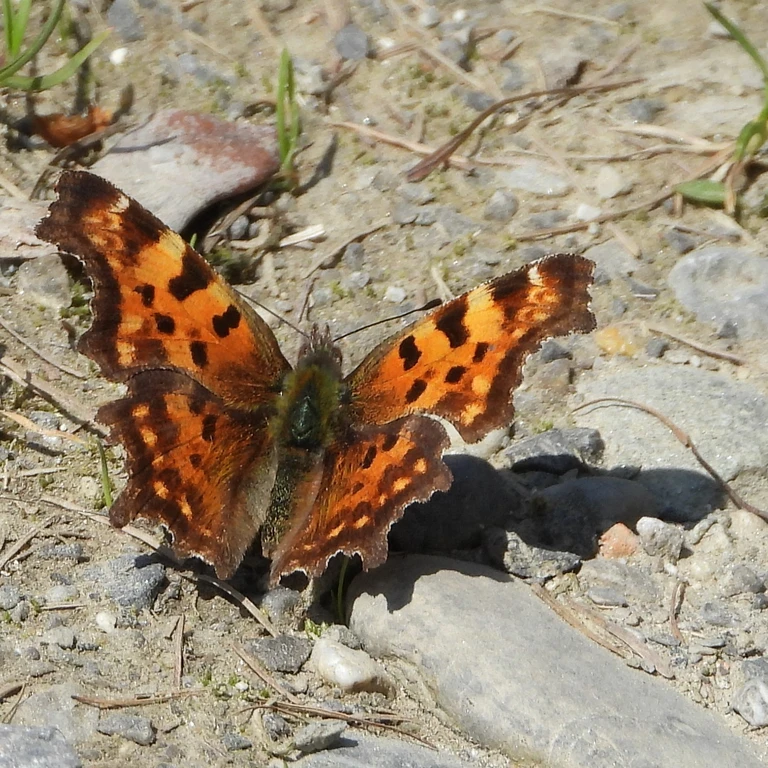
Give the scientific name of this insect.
Polygonia c-album
